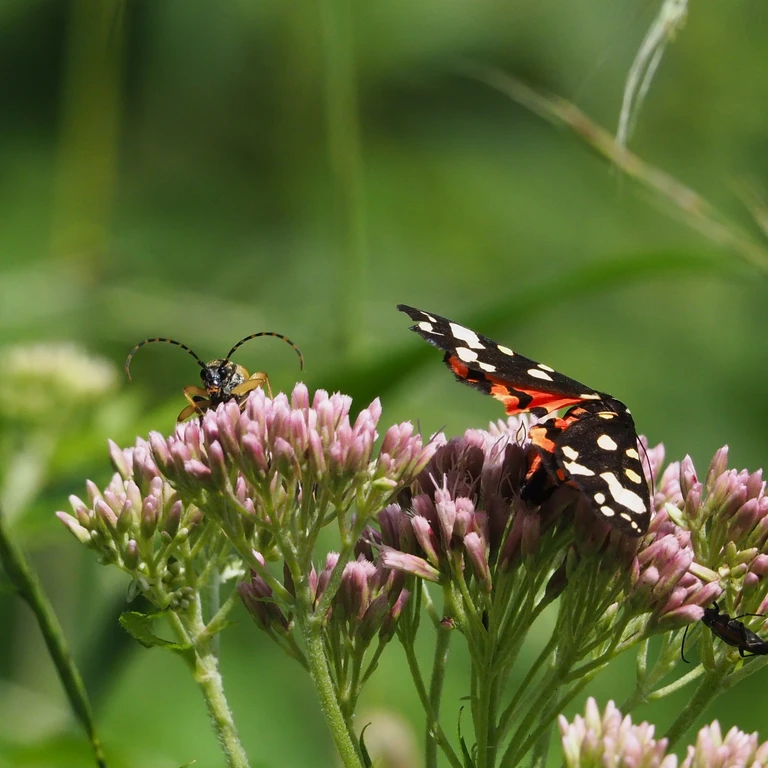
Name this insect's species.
Callimorpha dominula
